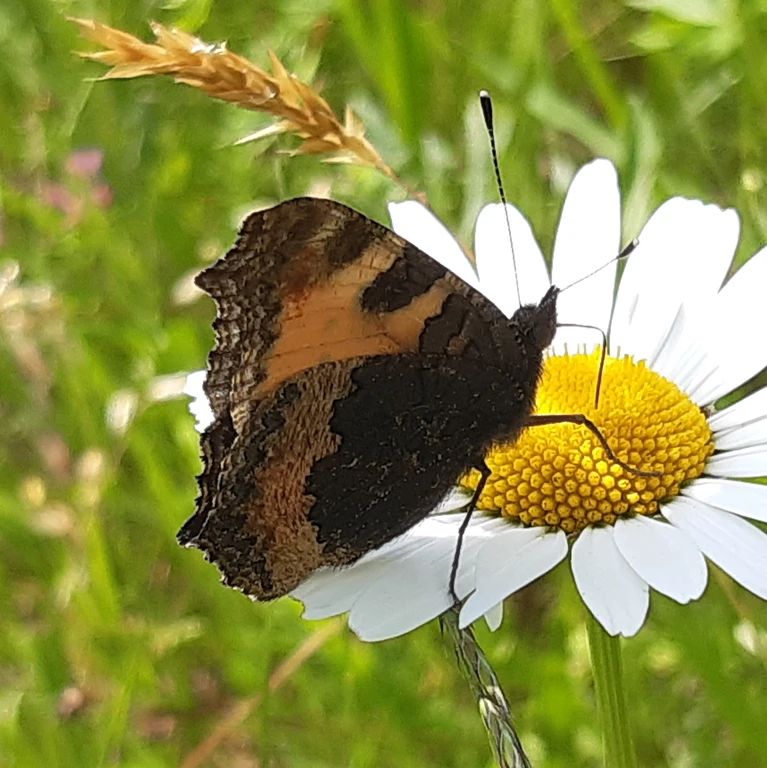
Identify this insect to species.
Aglais urticae
